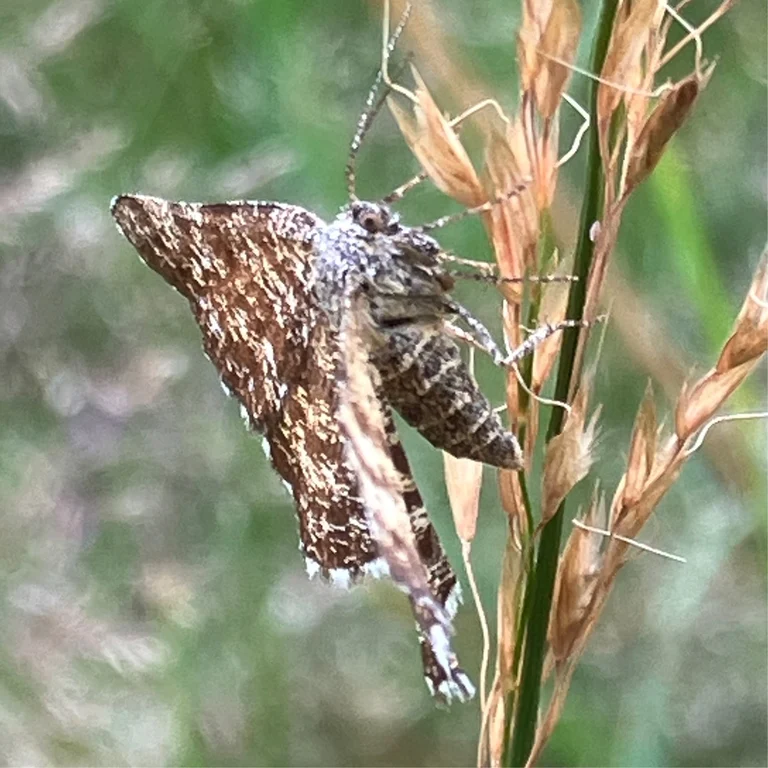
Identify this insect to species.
Ematurga atomaria
